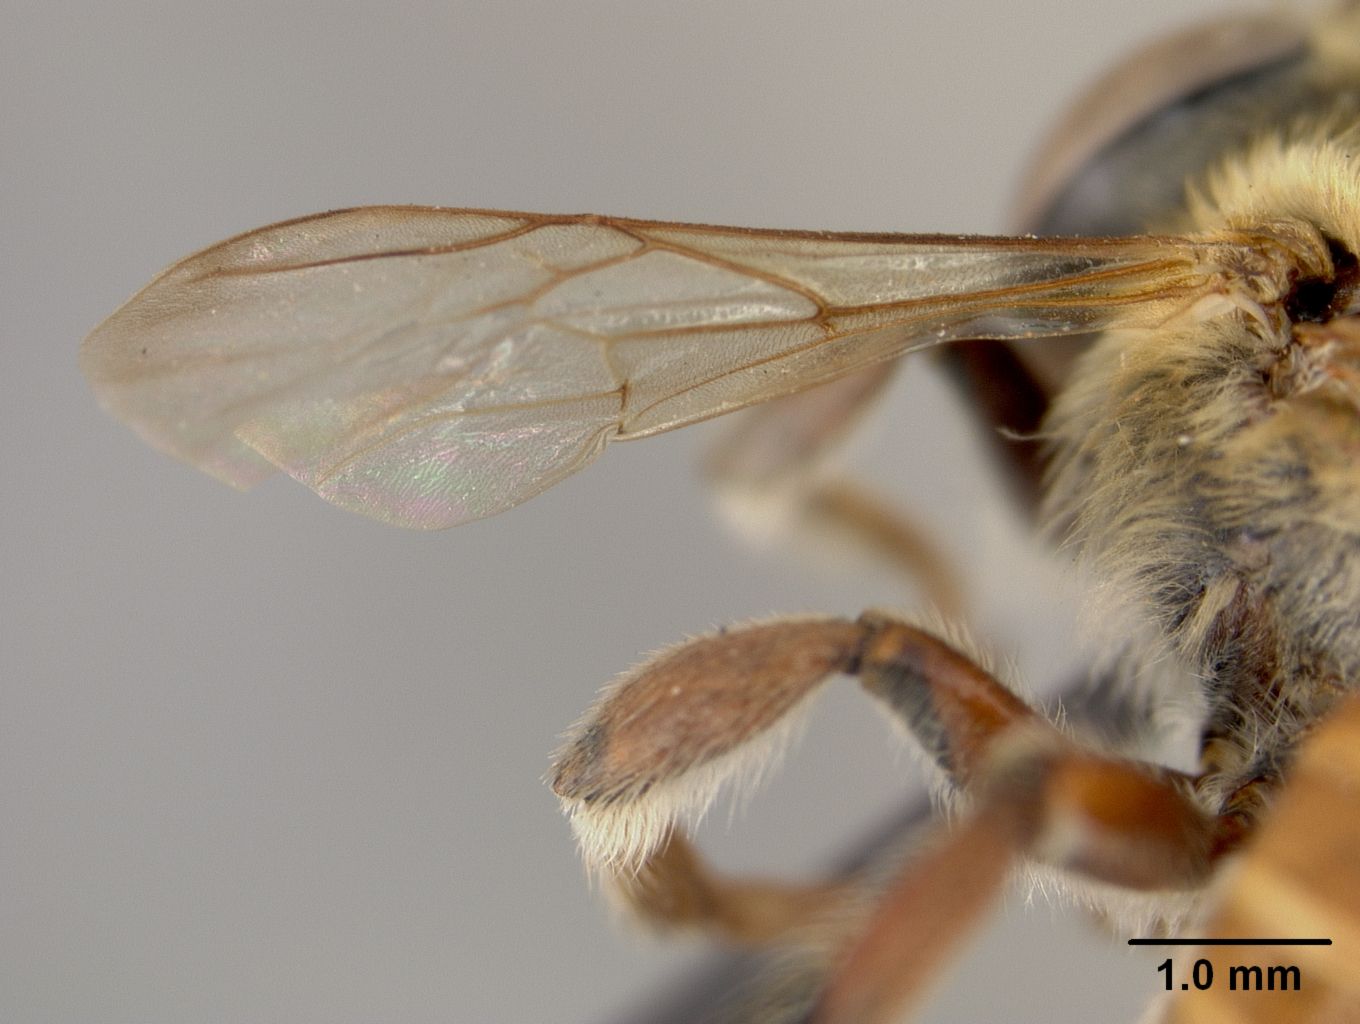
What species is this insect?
Melipona mareinata
